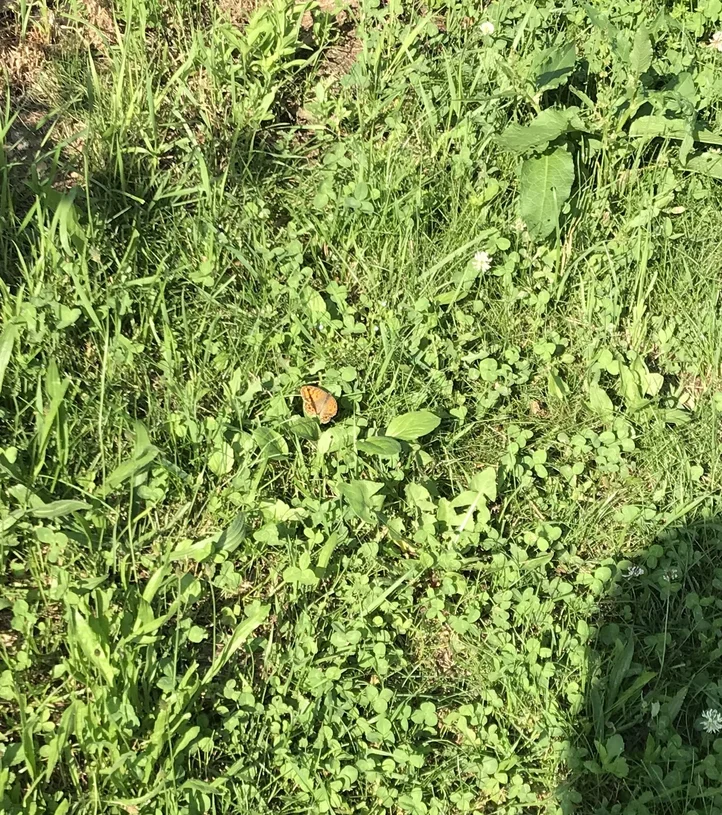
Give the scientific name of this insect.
Lasiommata megera (also Pararge megera)
